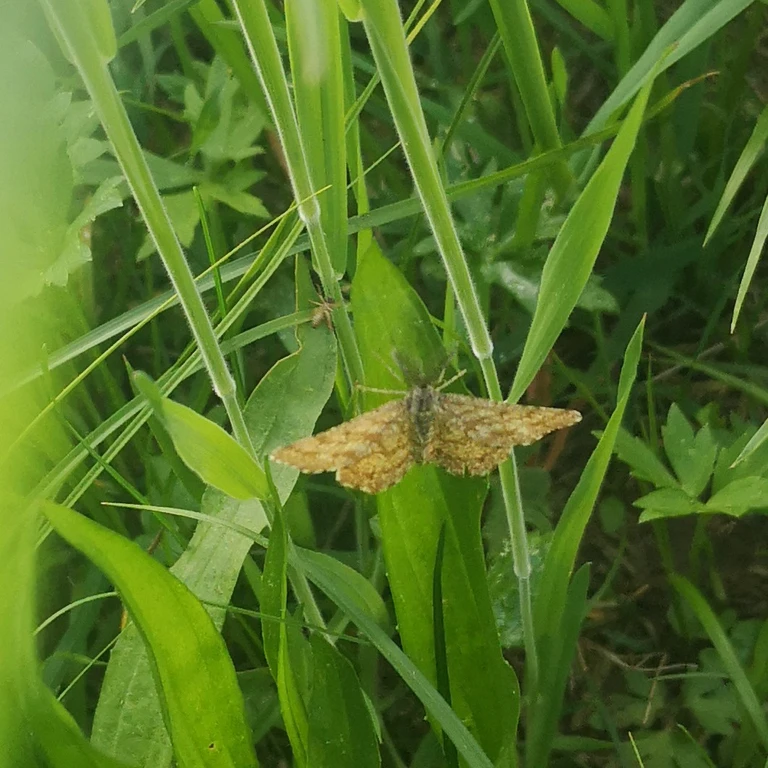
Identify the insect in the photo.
Ematurga atomaria
